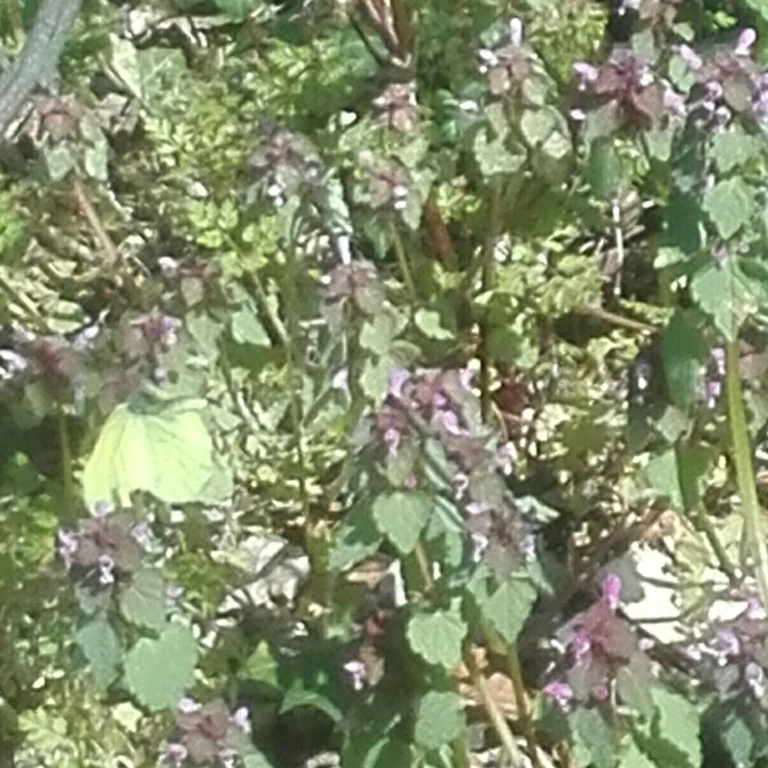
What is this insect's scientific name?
Gonepteryx rhamni
